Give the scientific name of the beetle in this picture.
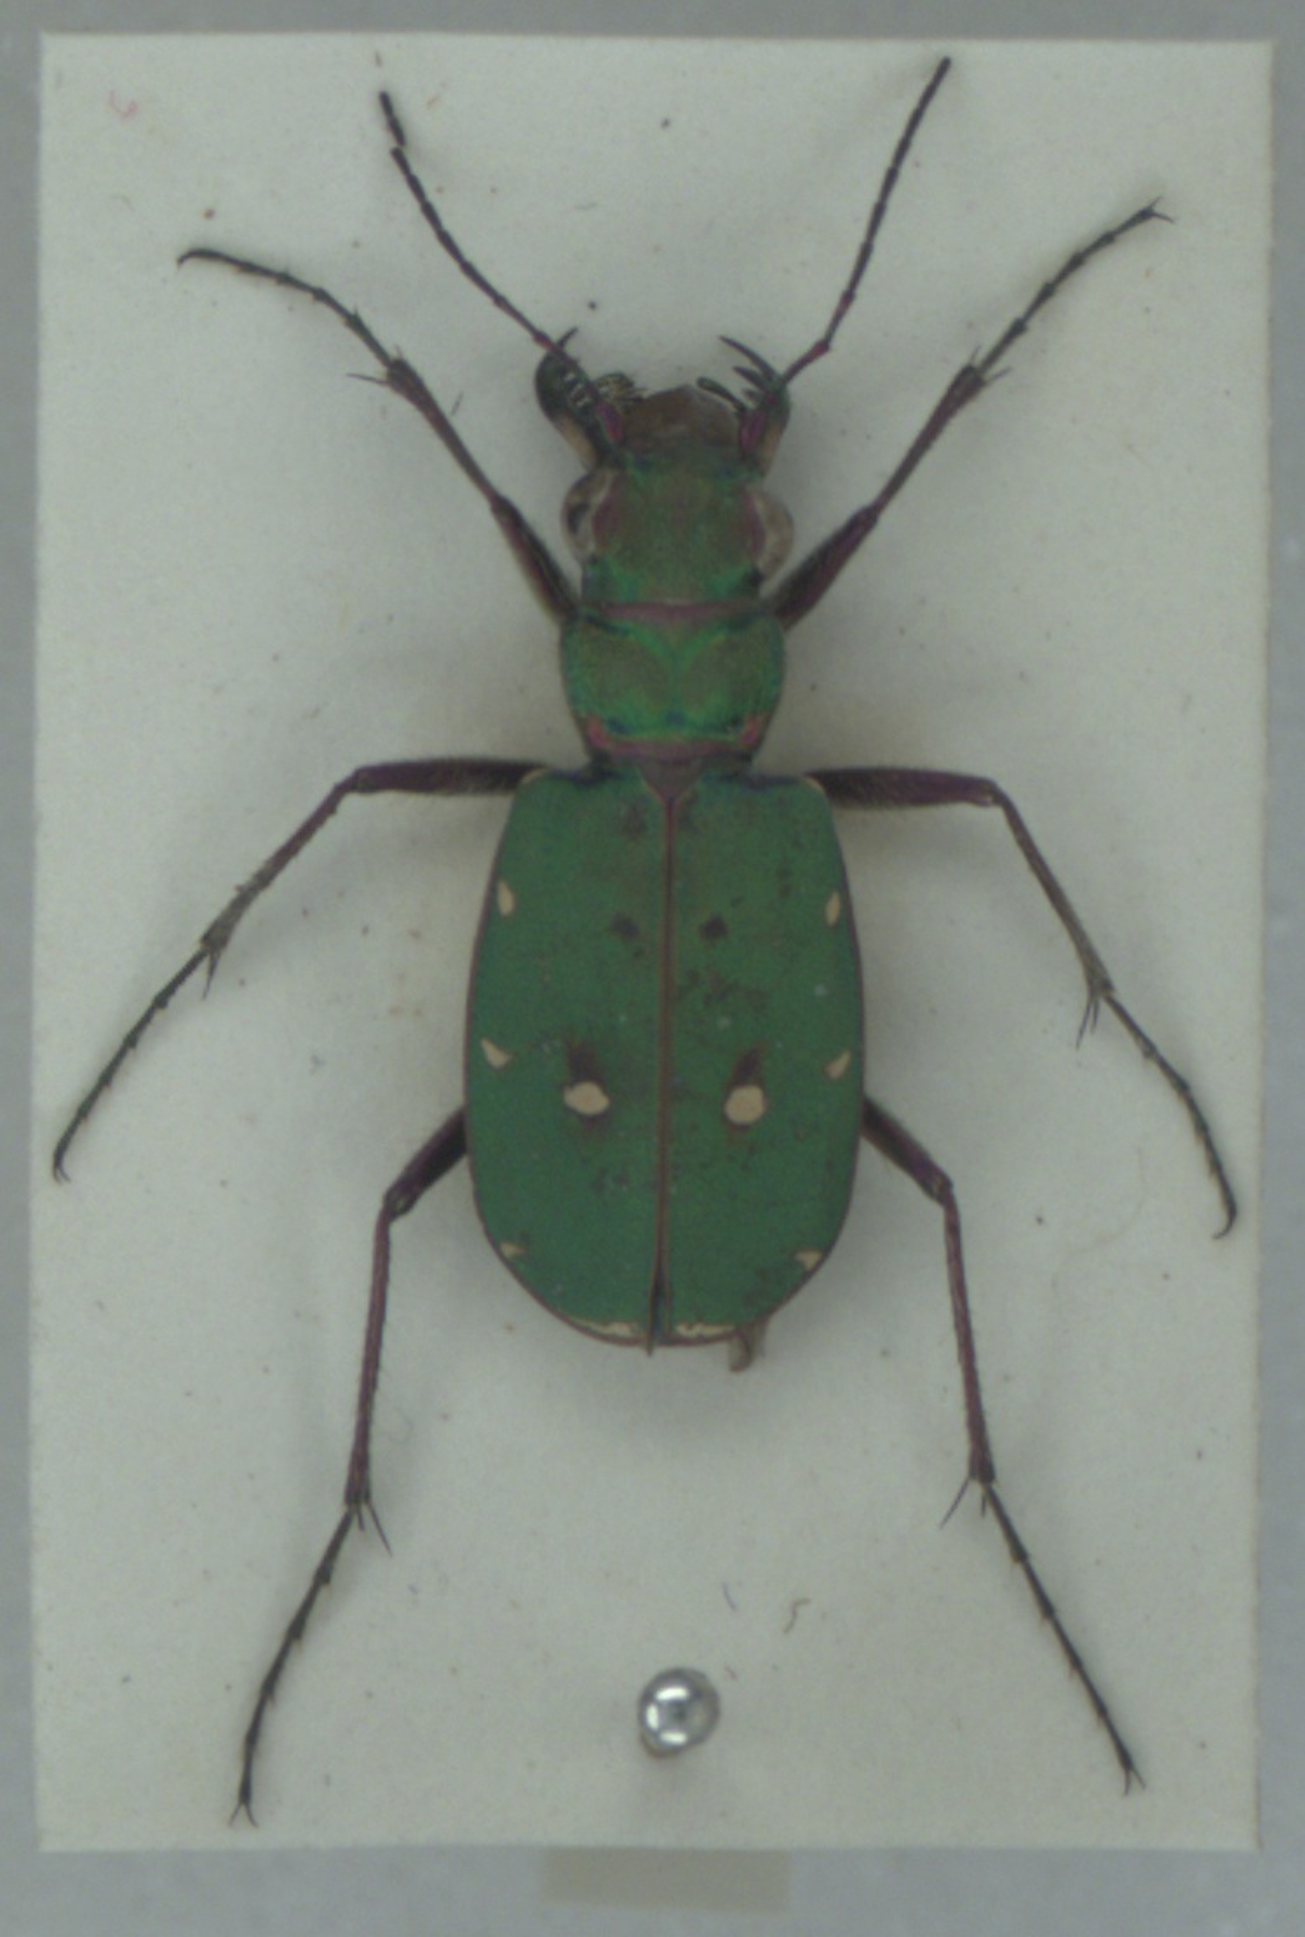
Cicindela campestris
